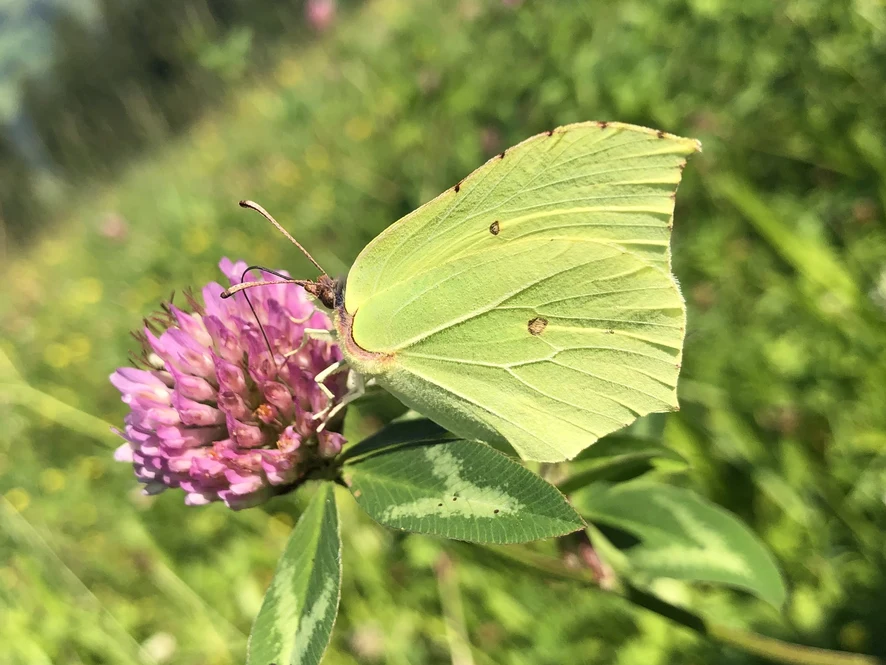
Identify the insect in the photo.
Gonepteryx rhamni
